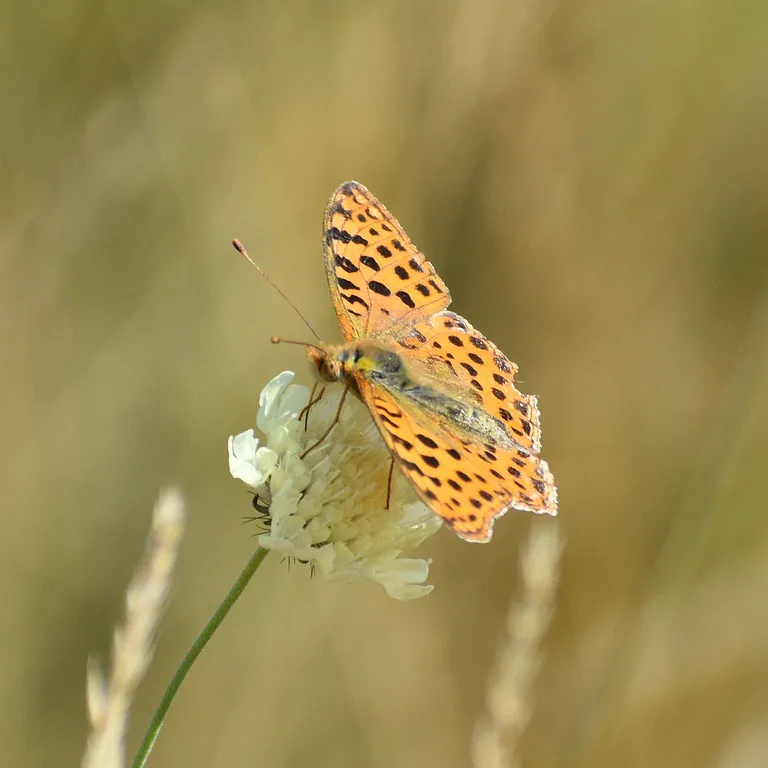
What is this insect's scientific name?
Issoria lathonia
